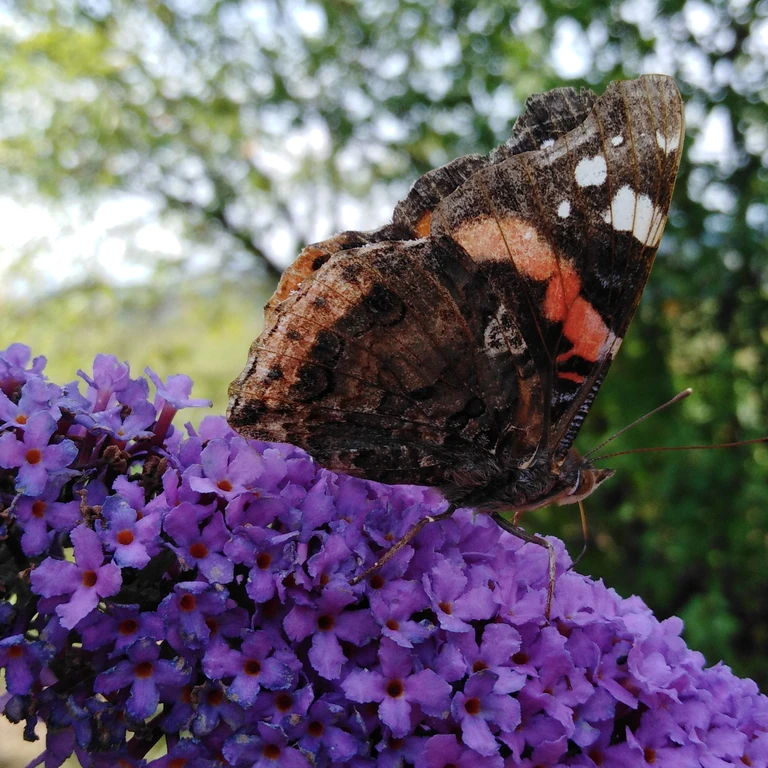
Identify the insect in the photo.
Vanessa atalanta
